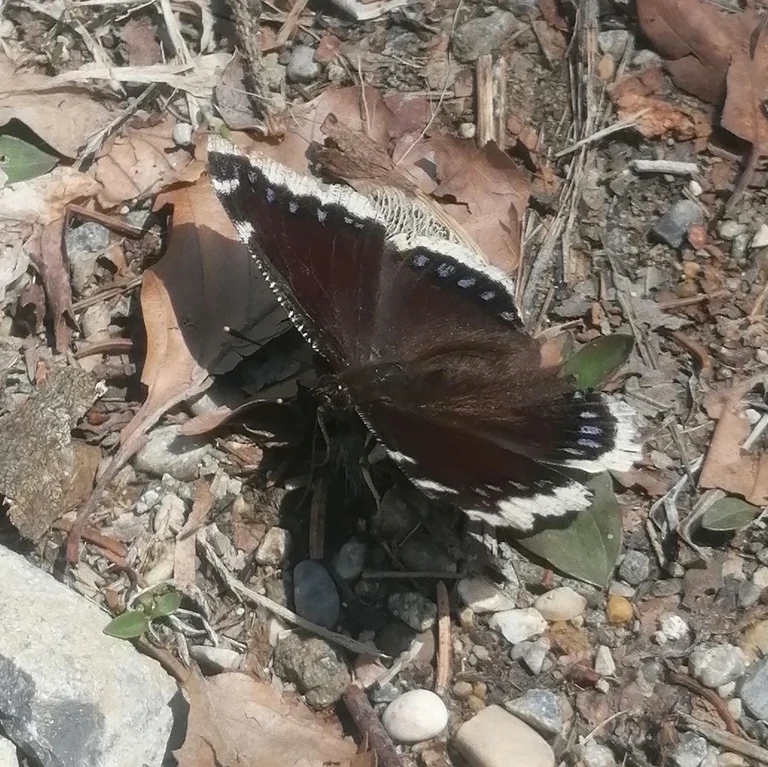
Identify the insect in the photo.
Nymphalis antiopa
